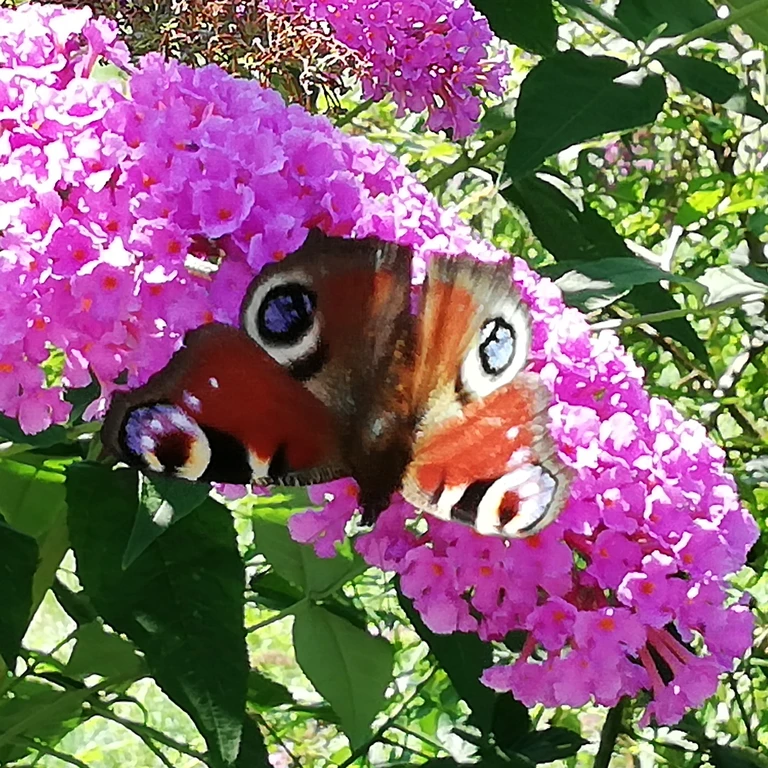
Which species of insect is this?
Aglais io
